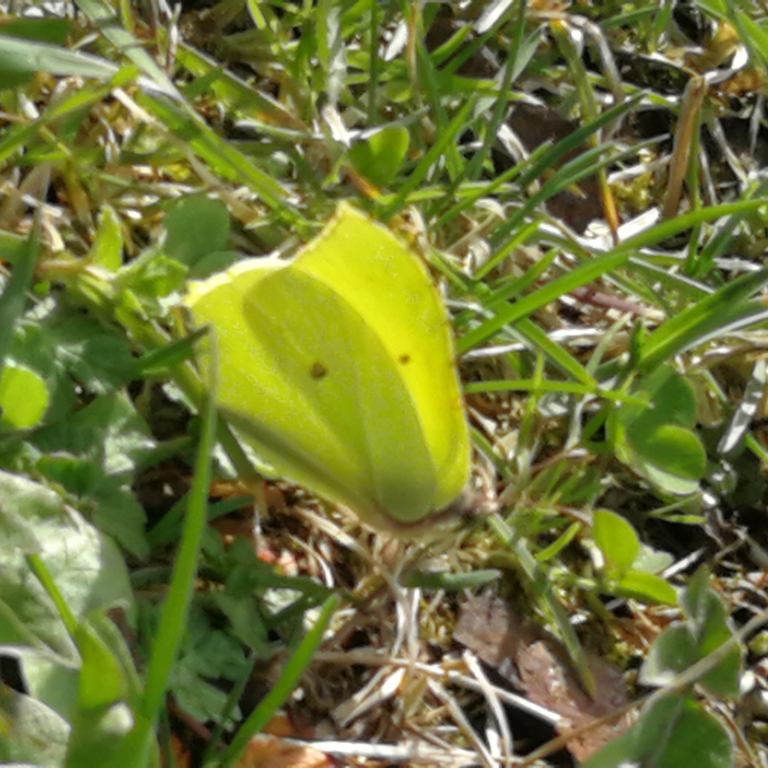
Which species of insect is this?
Gonepteryx rhamni
